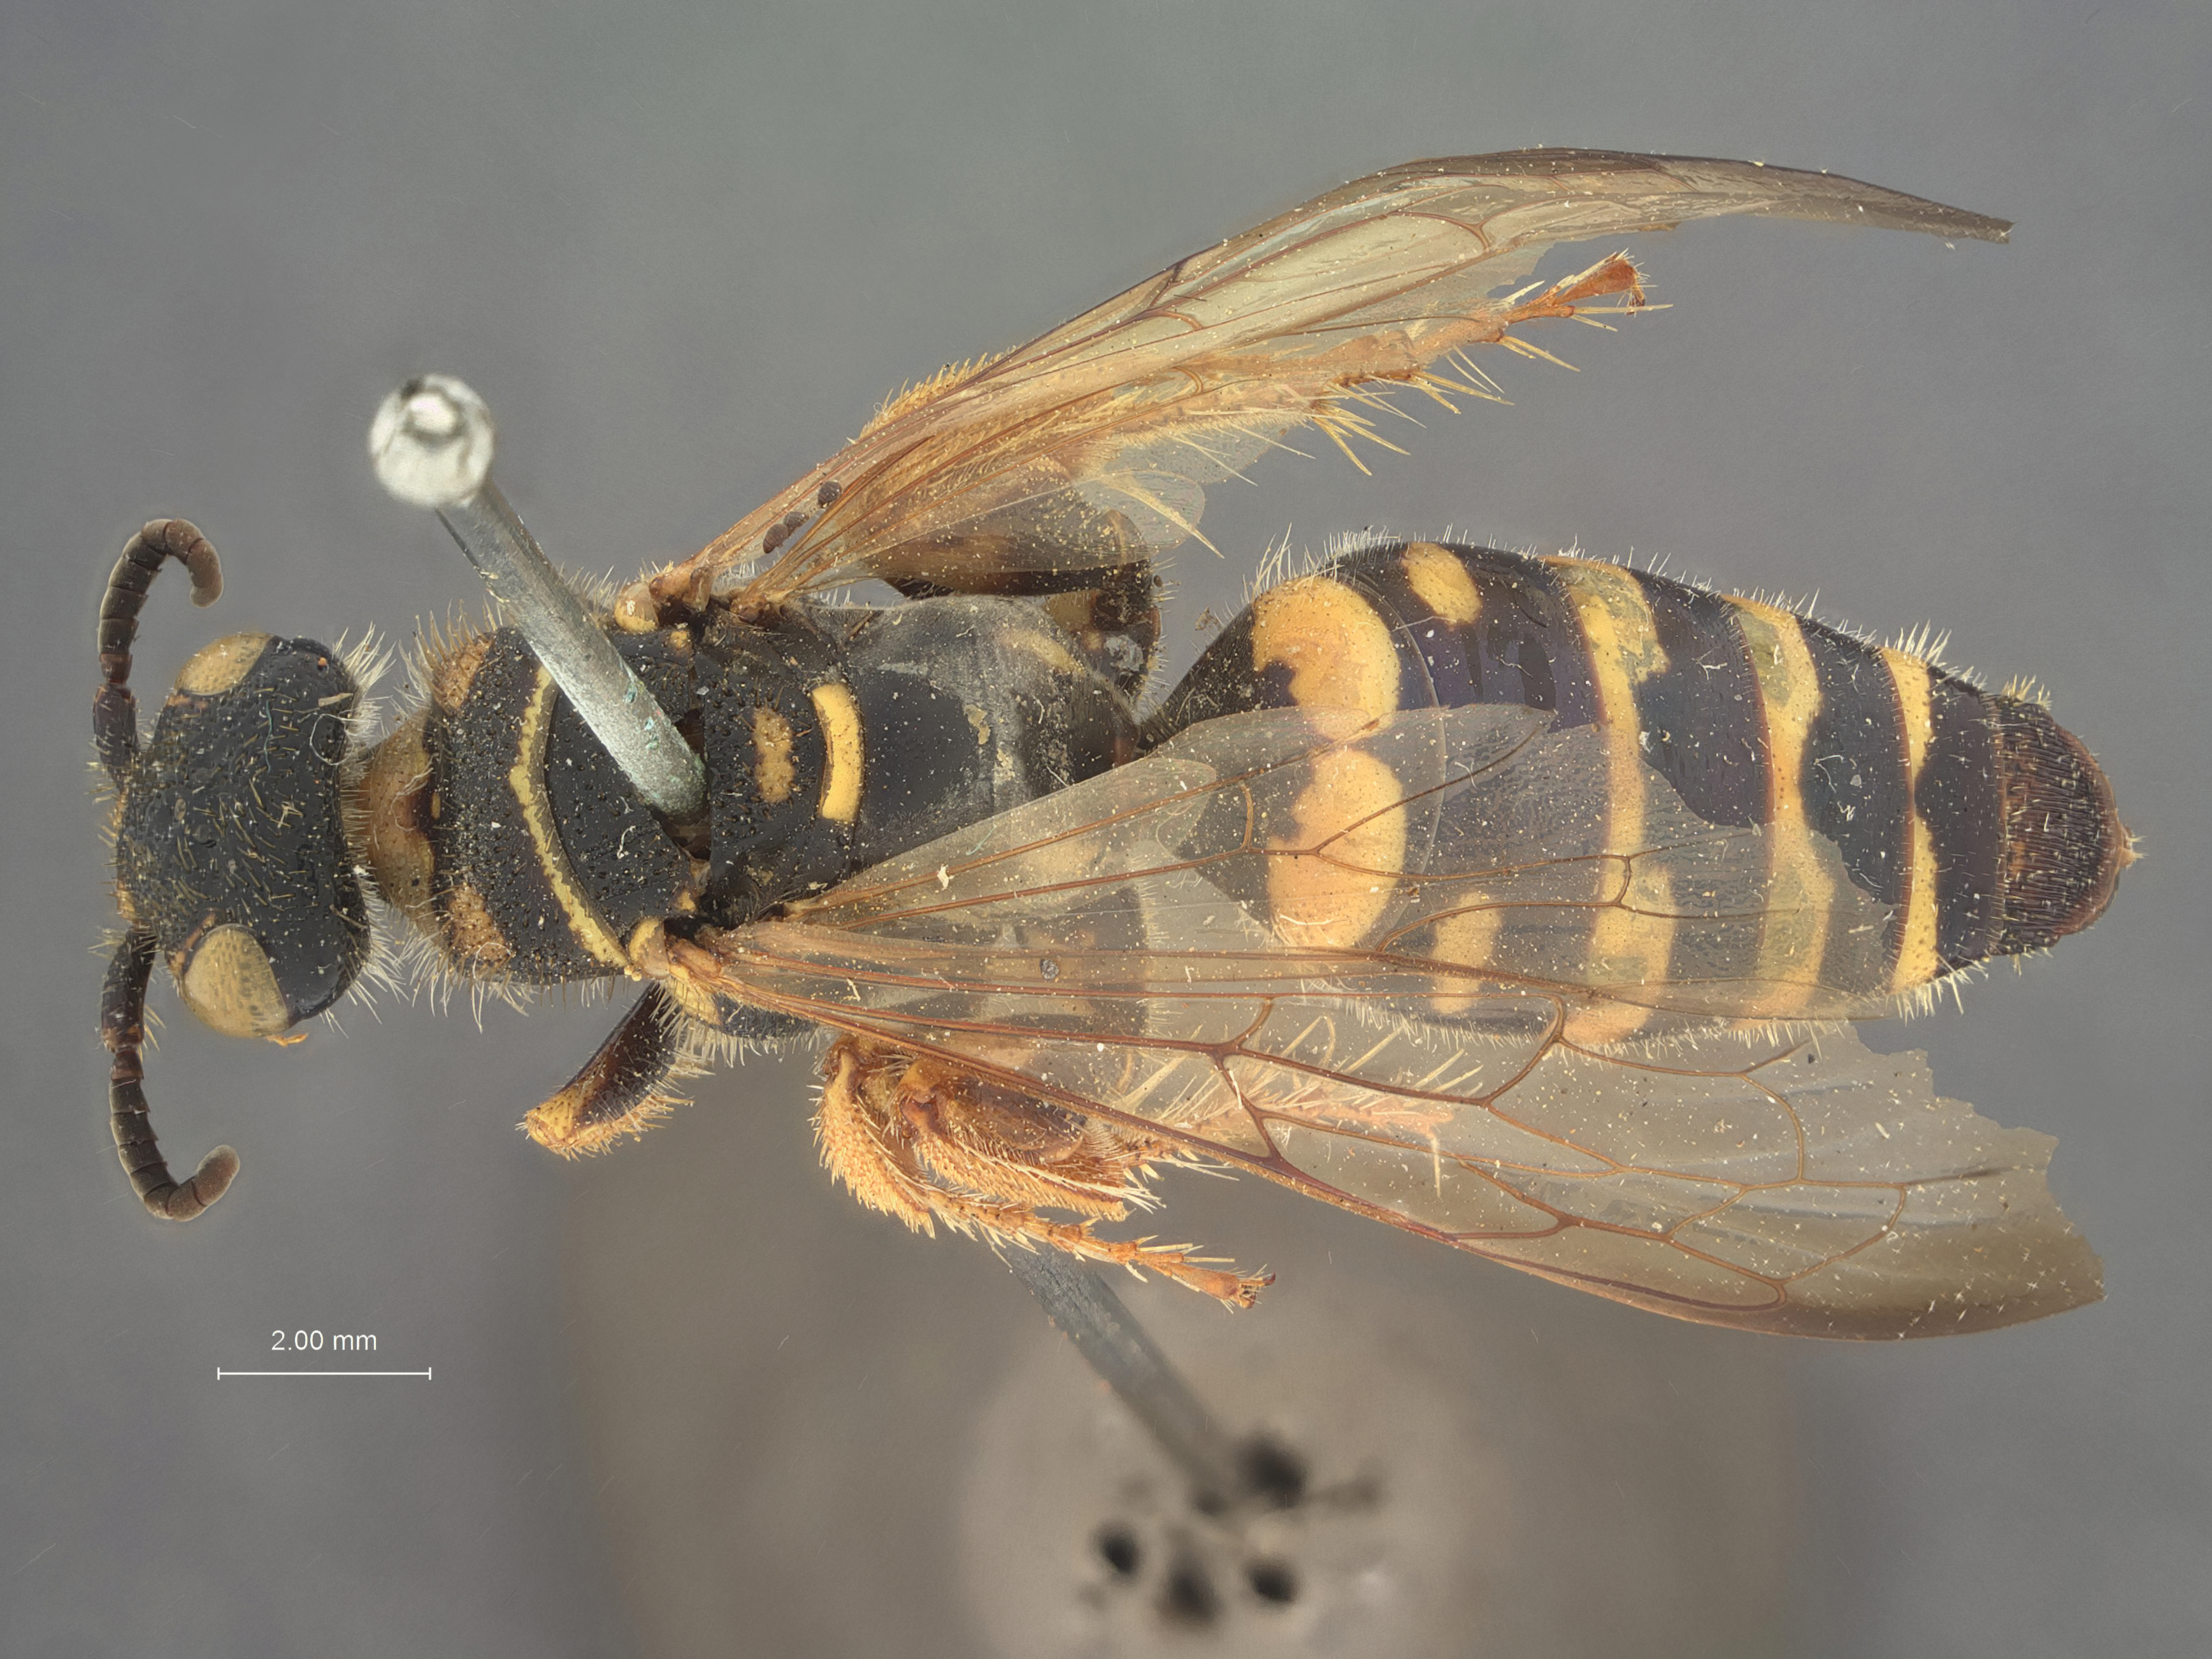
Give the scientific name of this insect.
Elis propodealis
